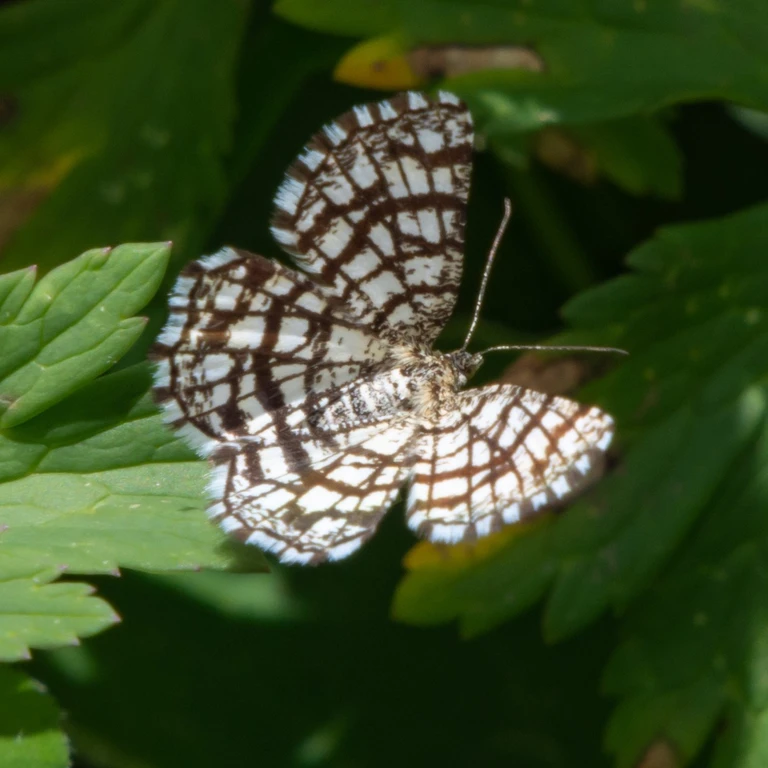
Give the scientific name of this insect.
Chiasmia clathrata
